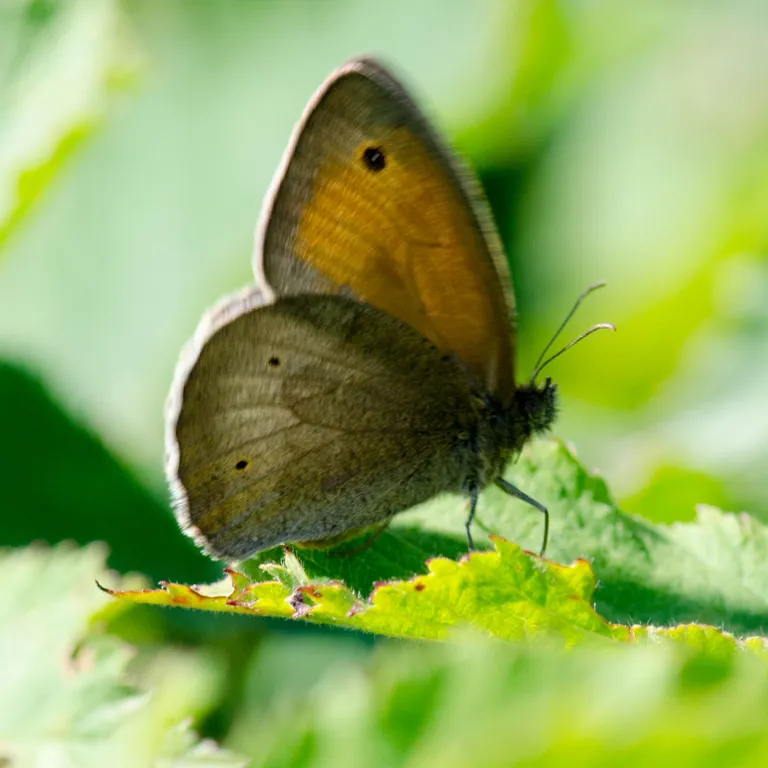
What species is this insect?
Maniola jurtina
